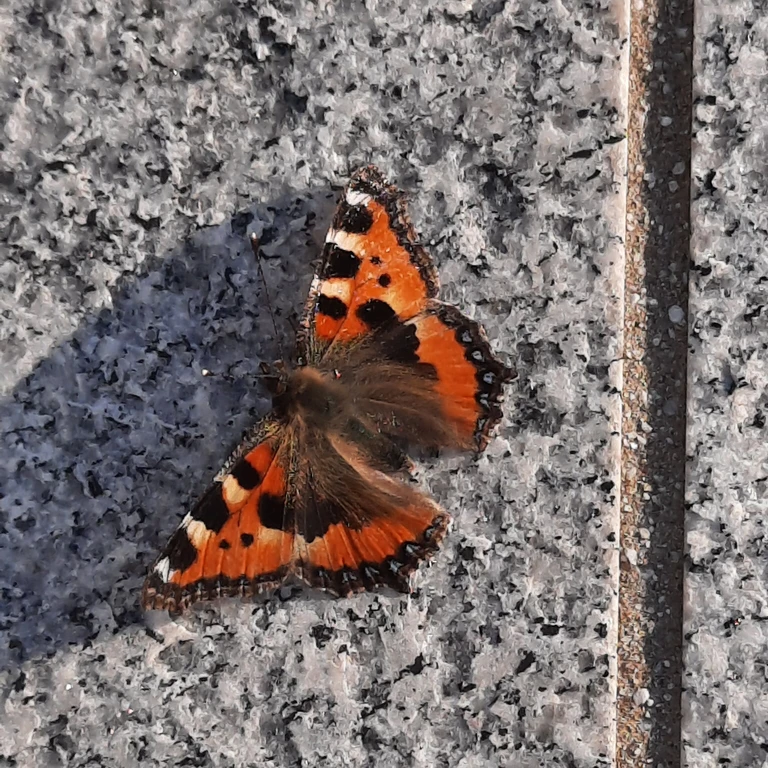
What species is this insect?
Aglais urticae
